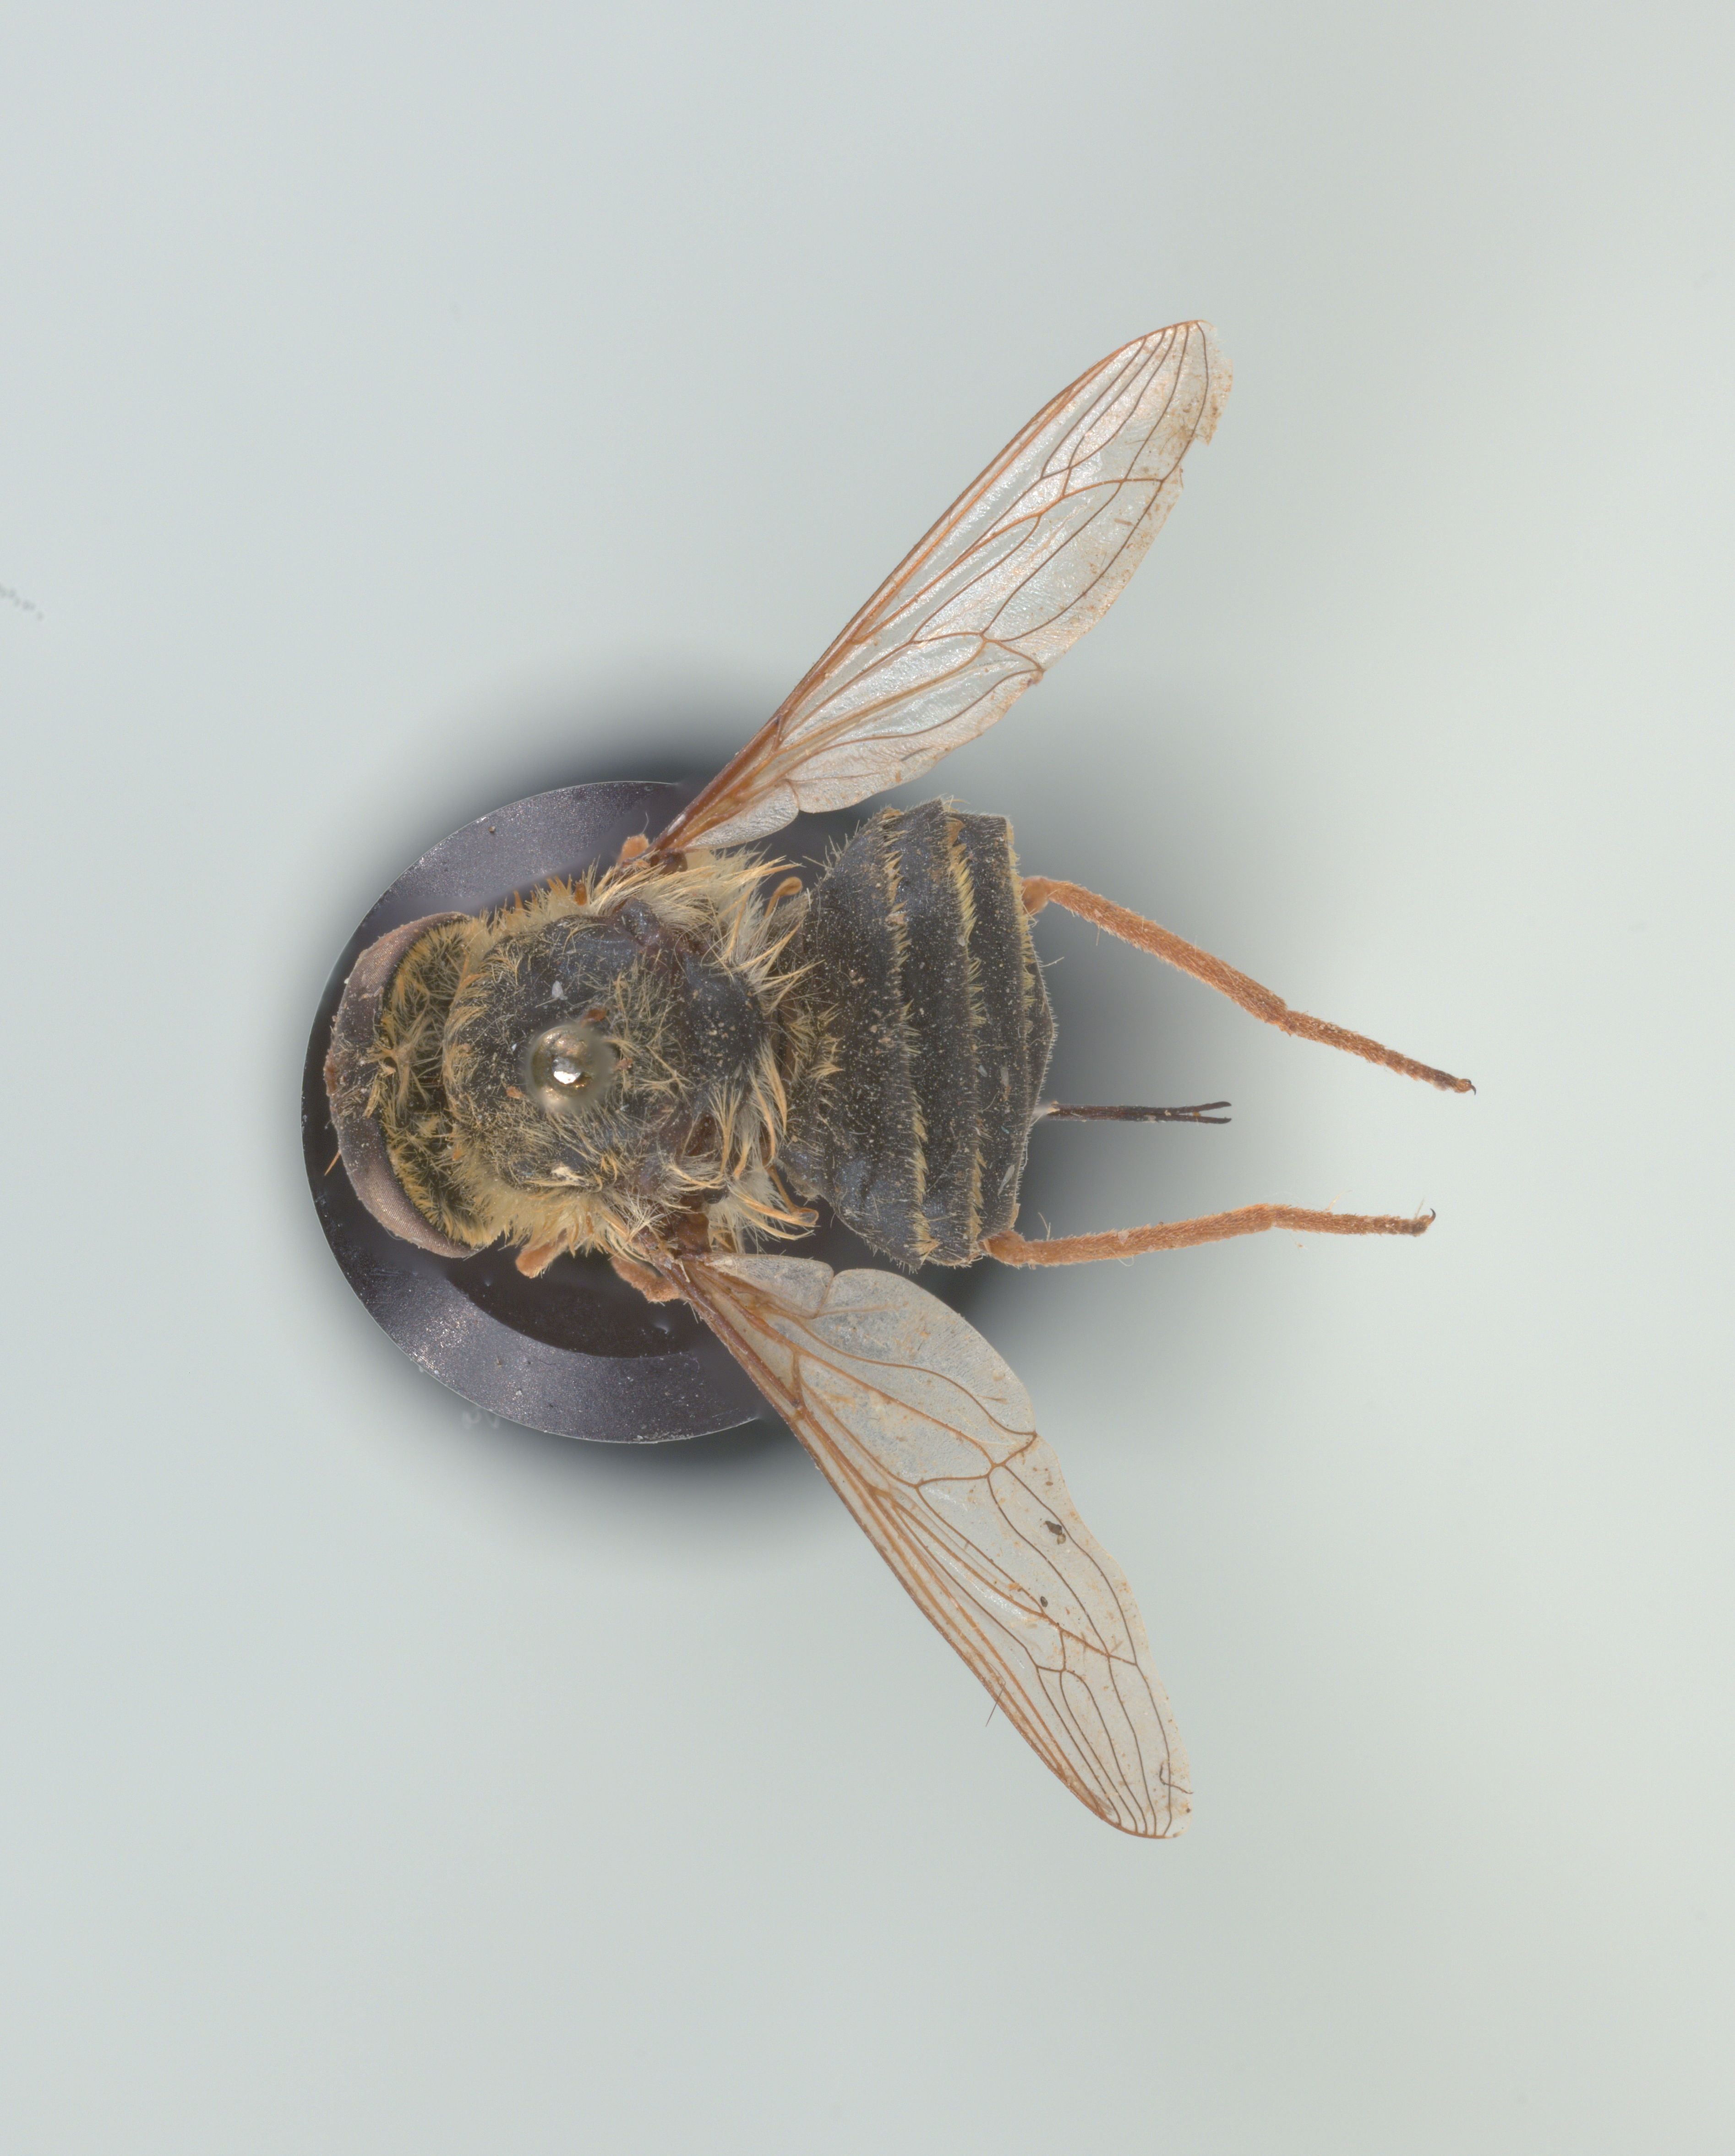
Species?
Neorhynchocephalus tauscheri
